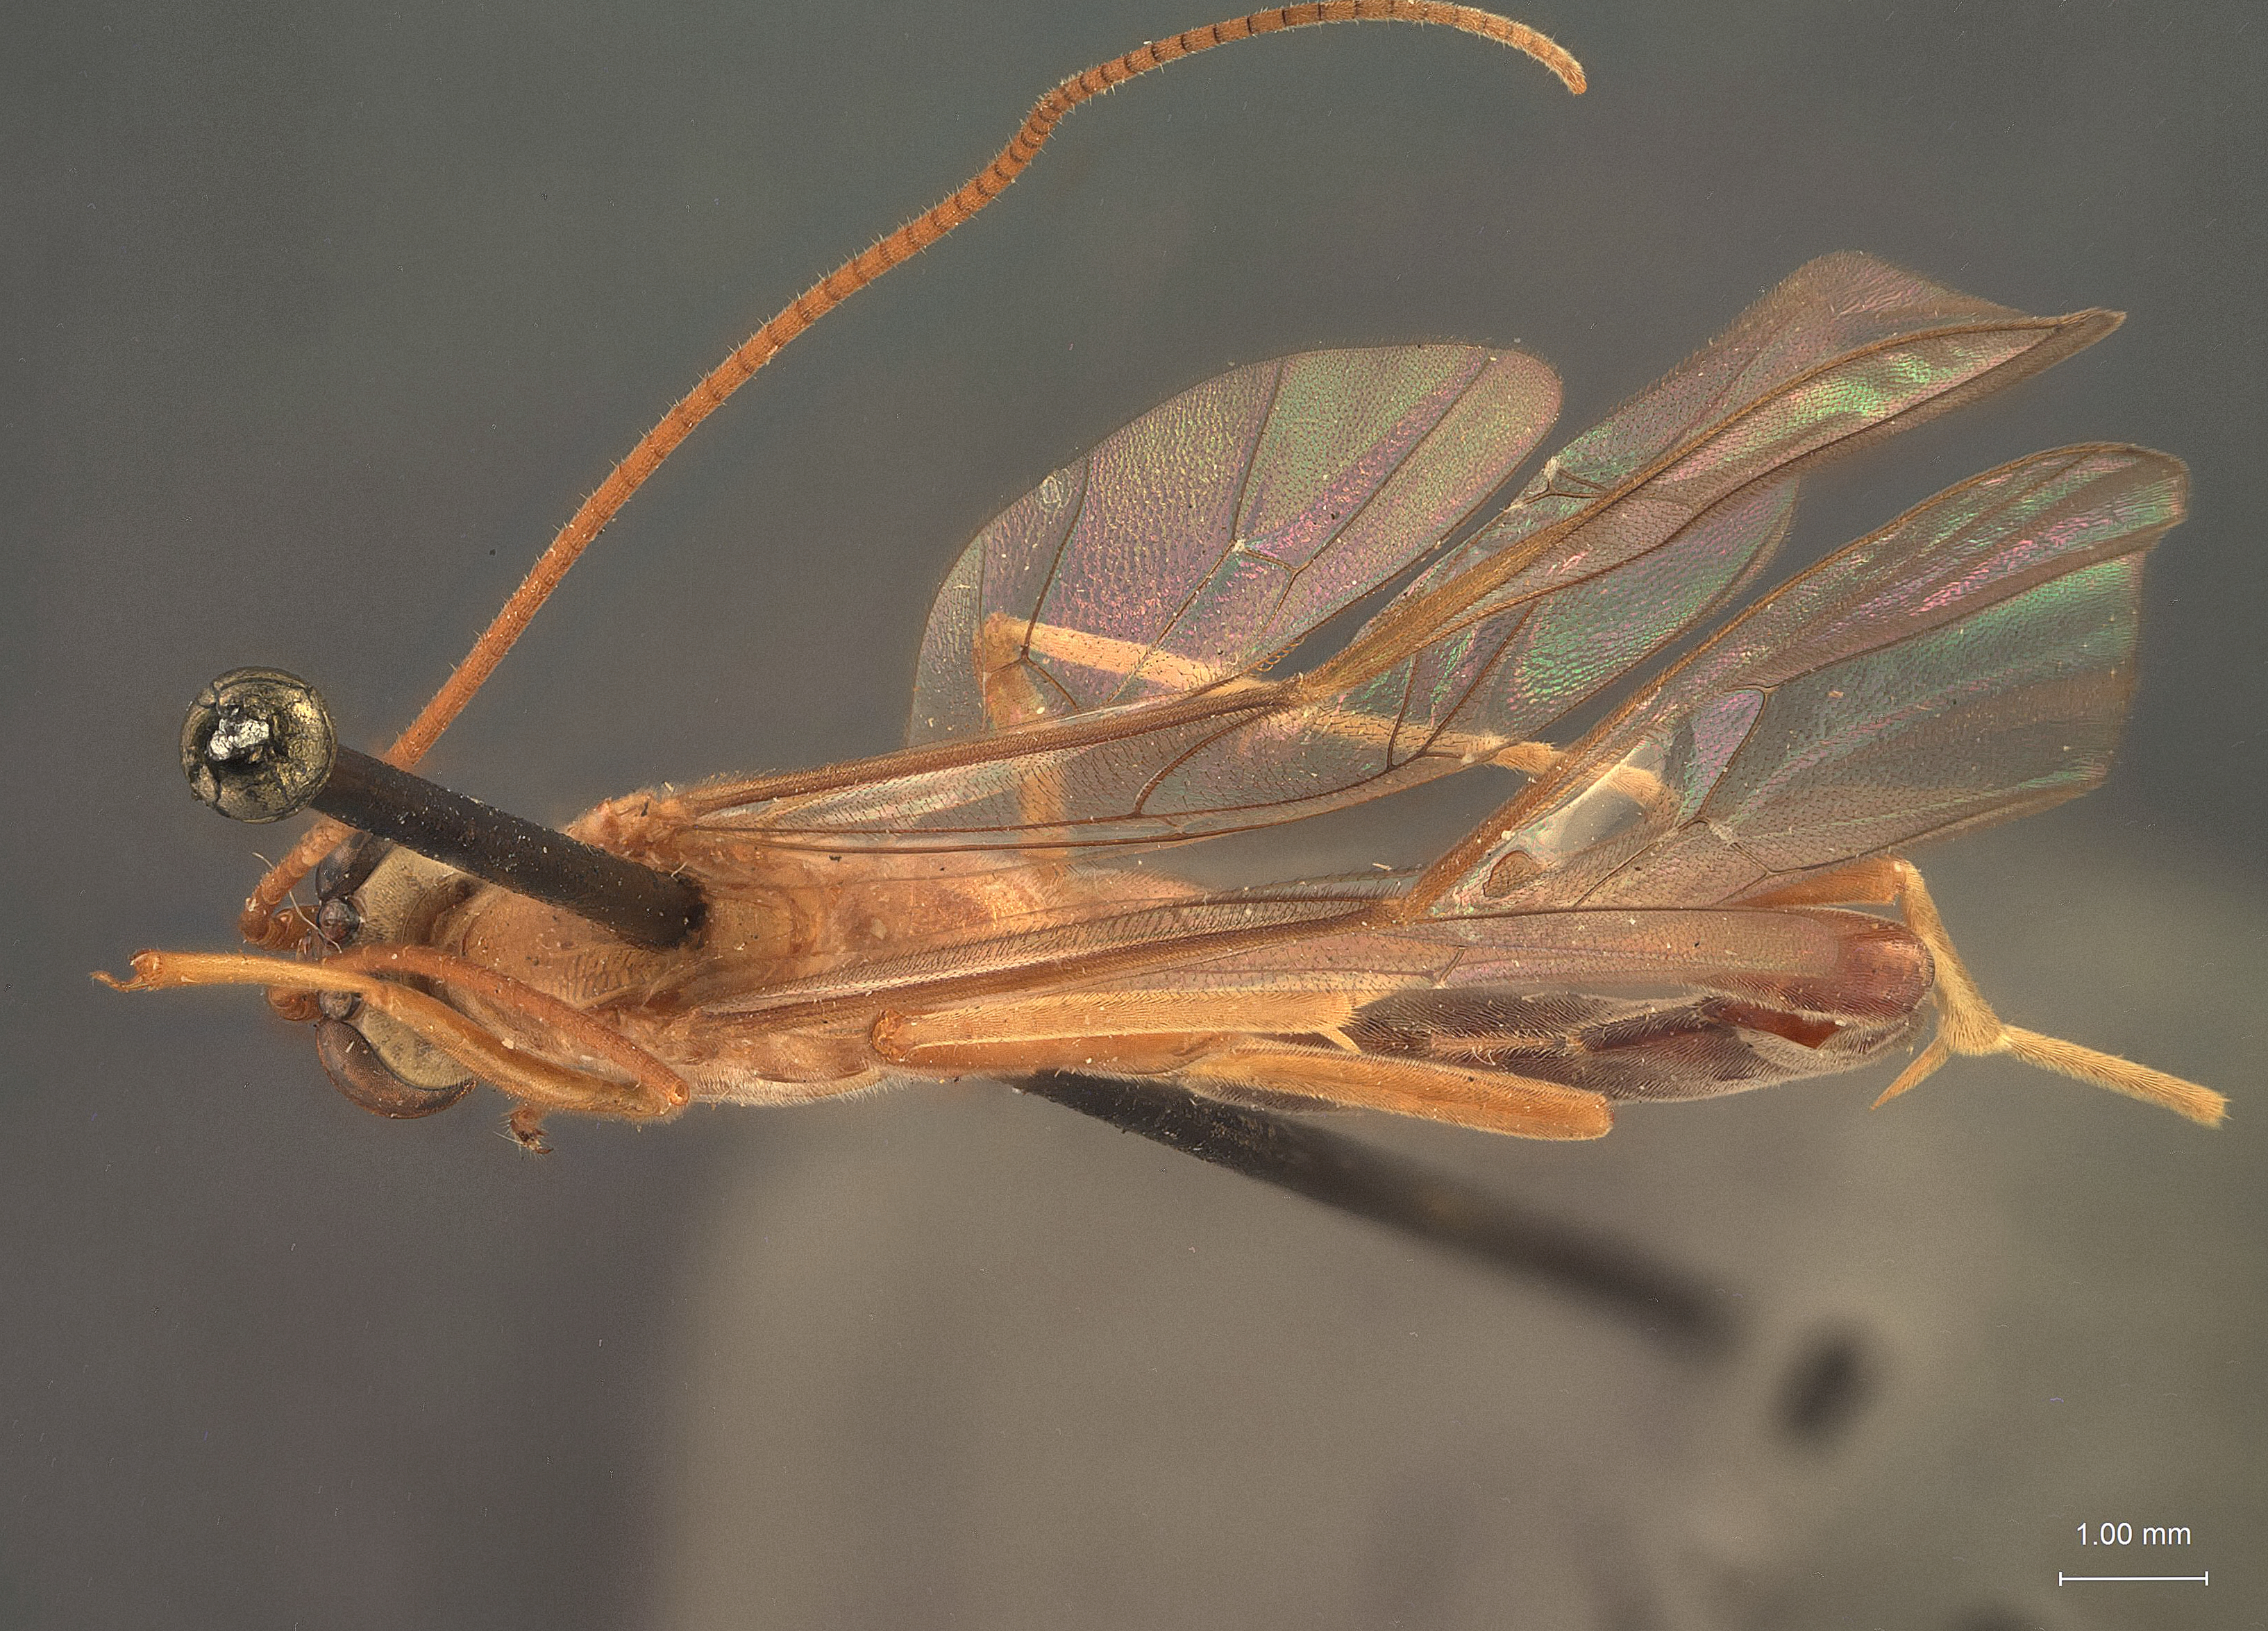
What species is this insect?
Enicospilus neotropicus
